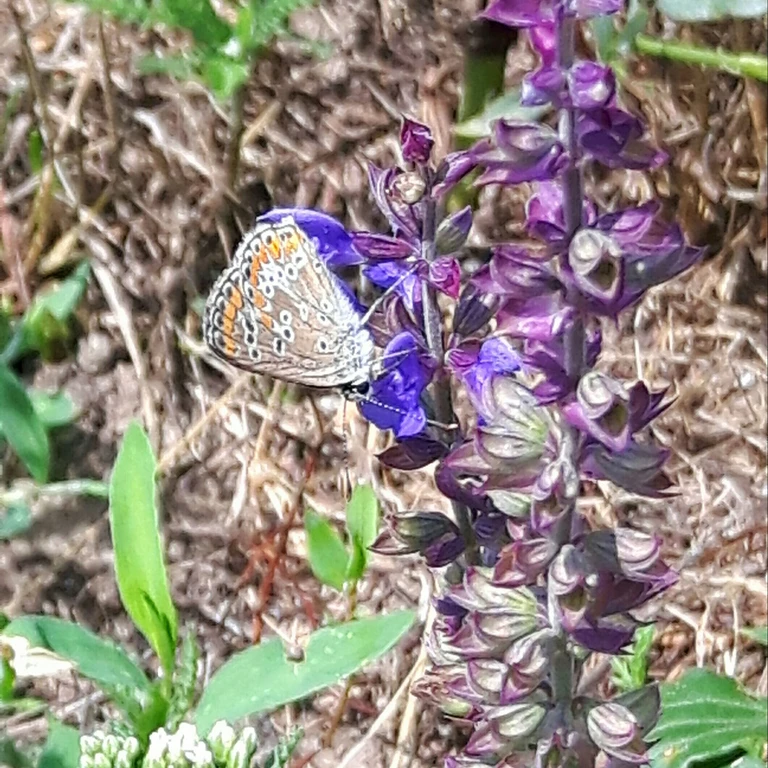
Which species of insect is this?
Polyommatus icarus
